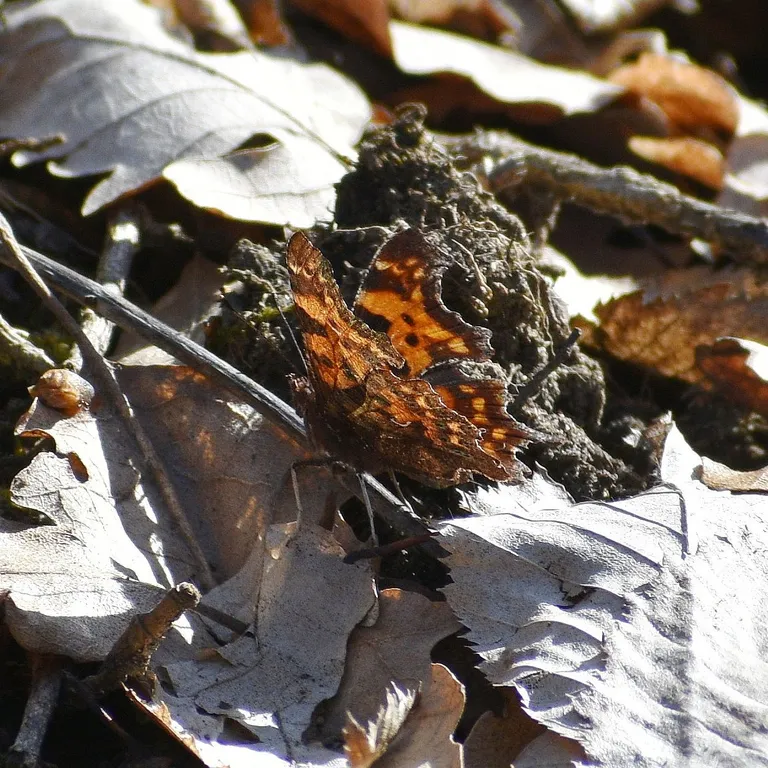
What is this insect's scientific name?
Polygonia c-album
